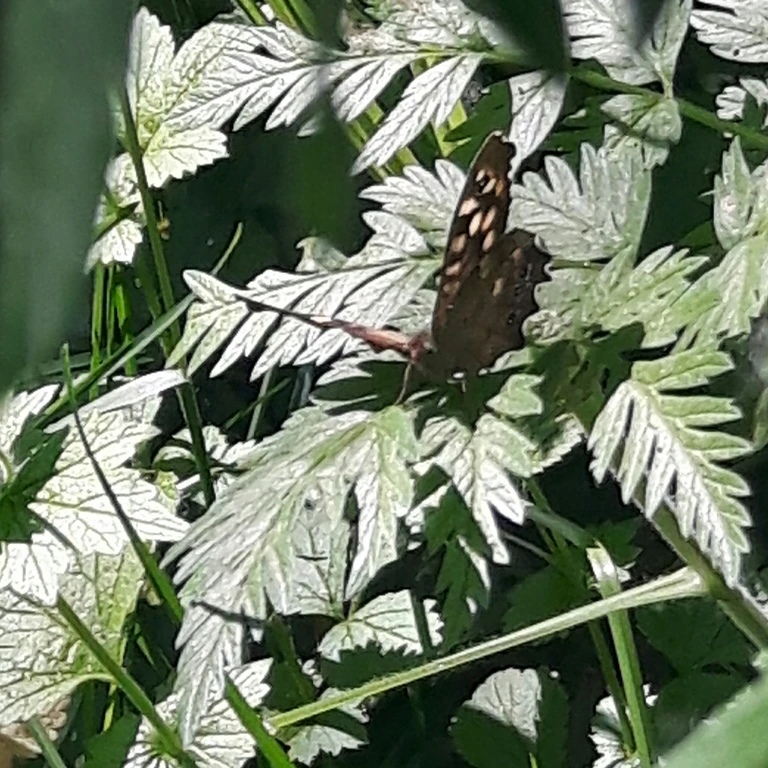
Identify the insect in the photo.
Pararge aegeria
